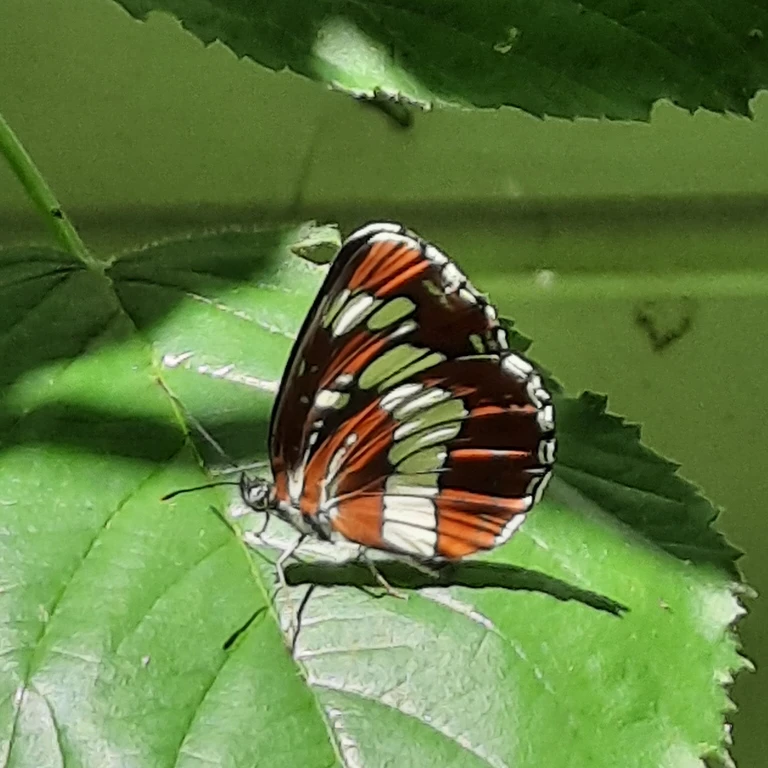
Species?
Neptis rivularis
